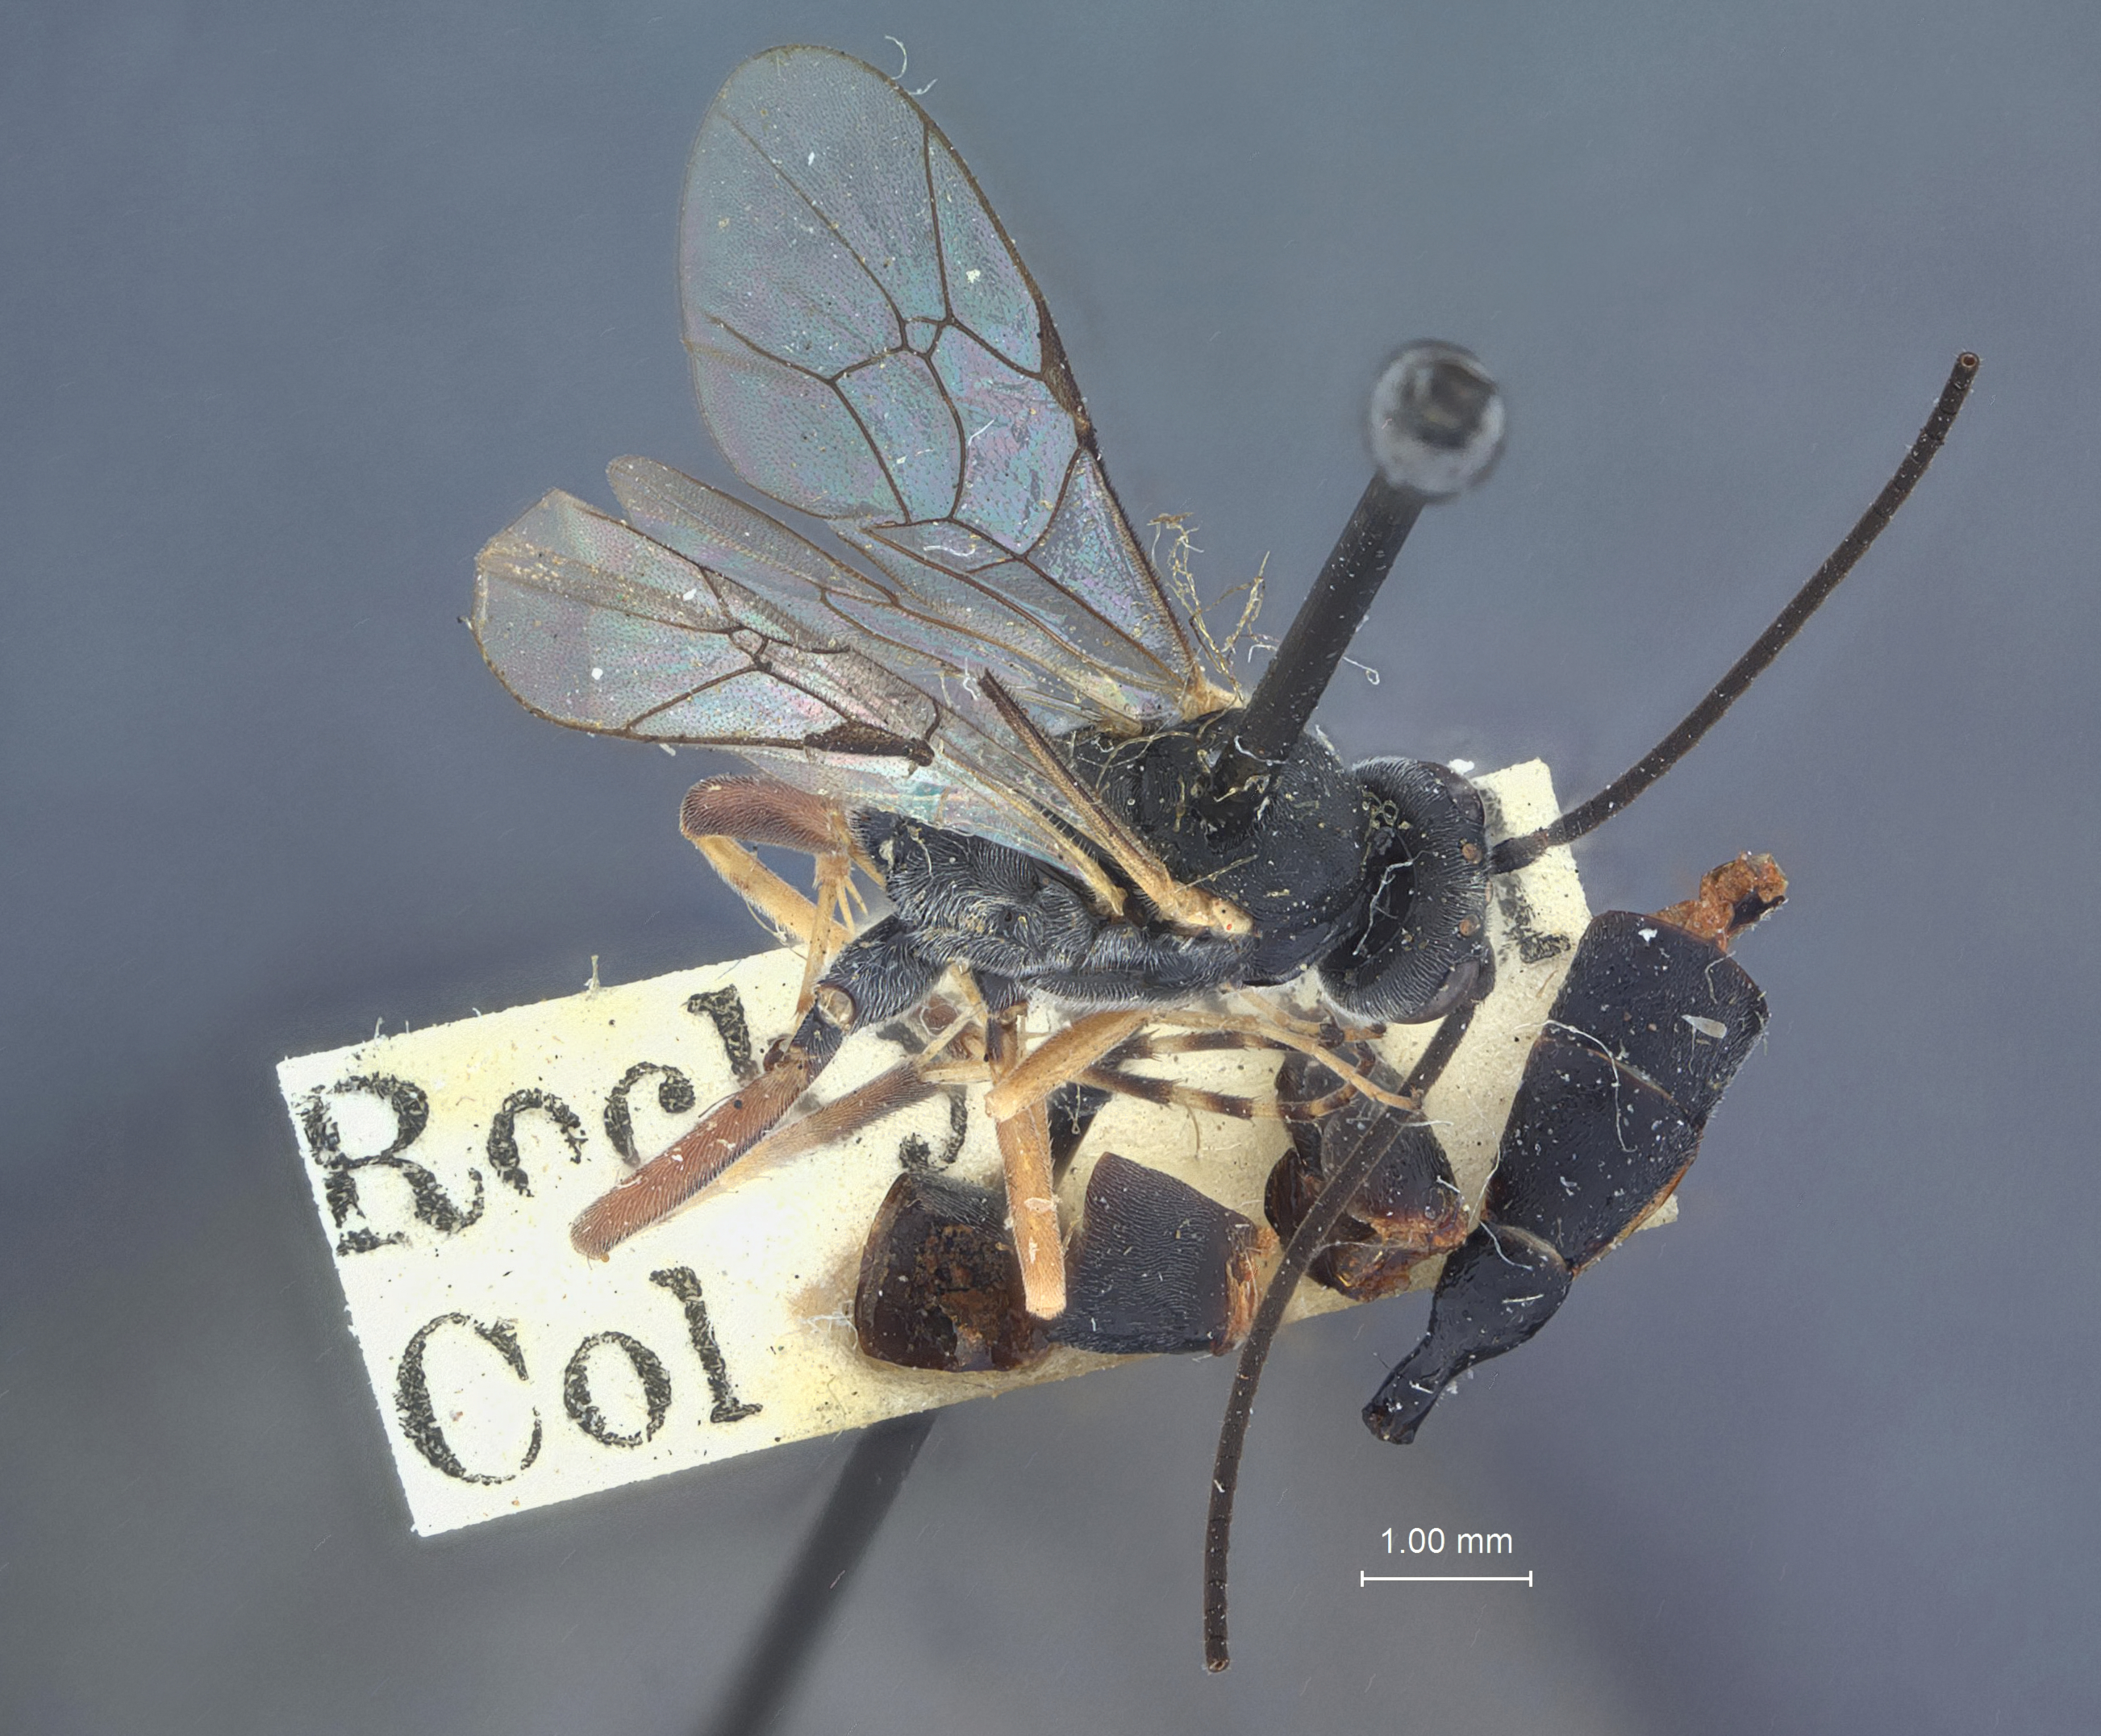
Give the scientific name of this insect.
Campoletidea caradrinae
